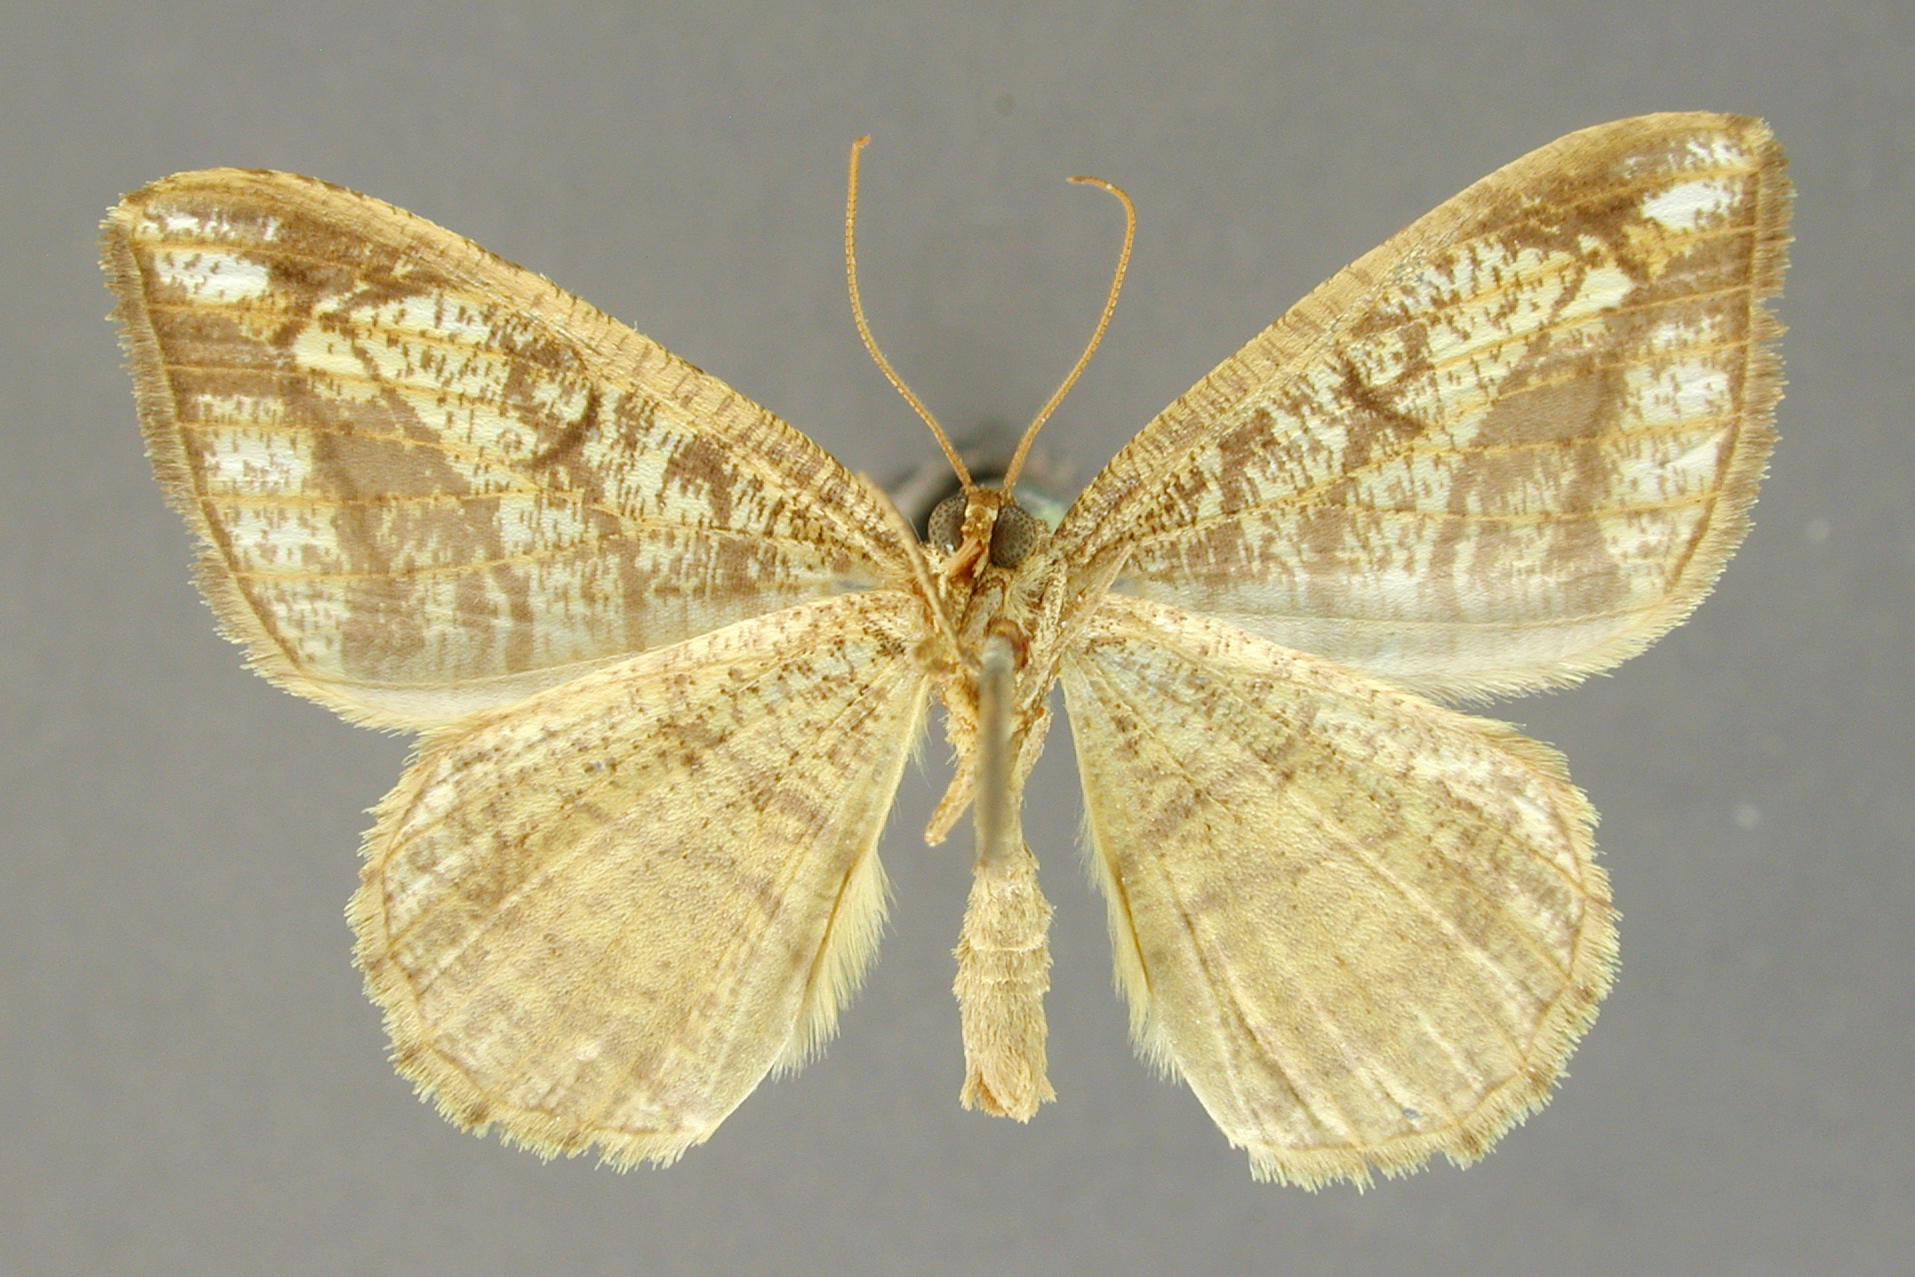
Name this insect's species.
Macaria imitatrix
